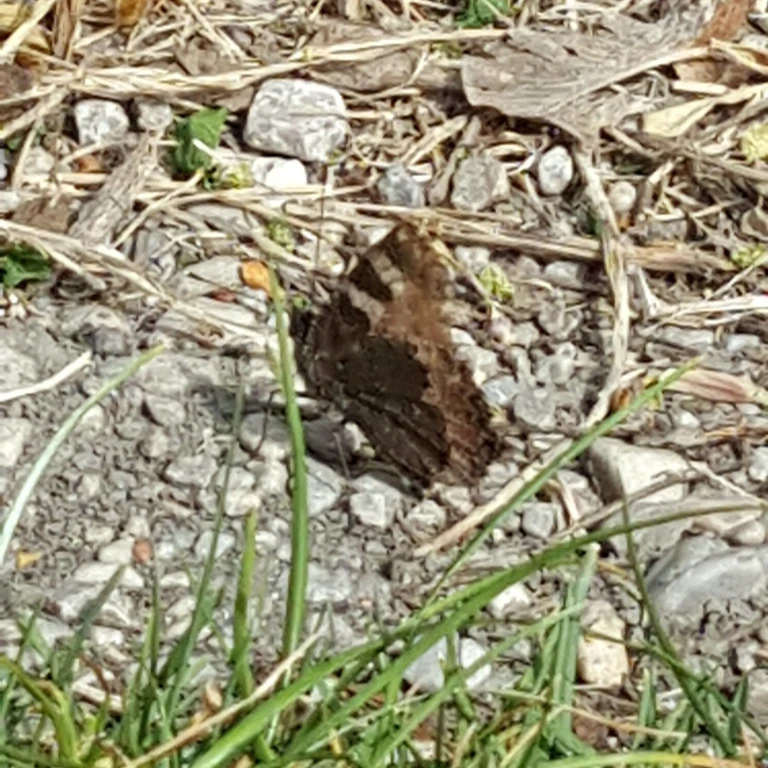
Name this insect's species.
Aglais urticae
